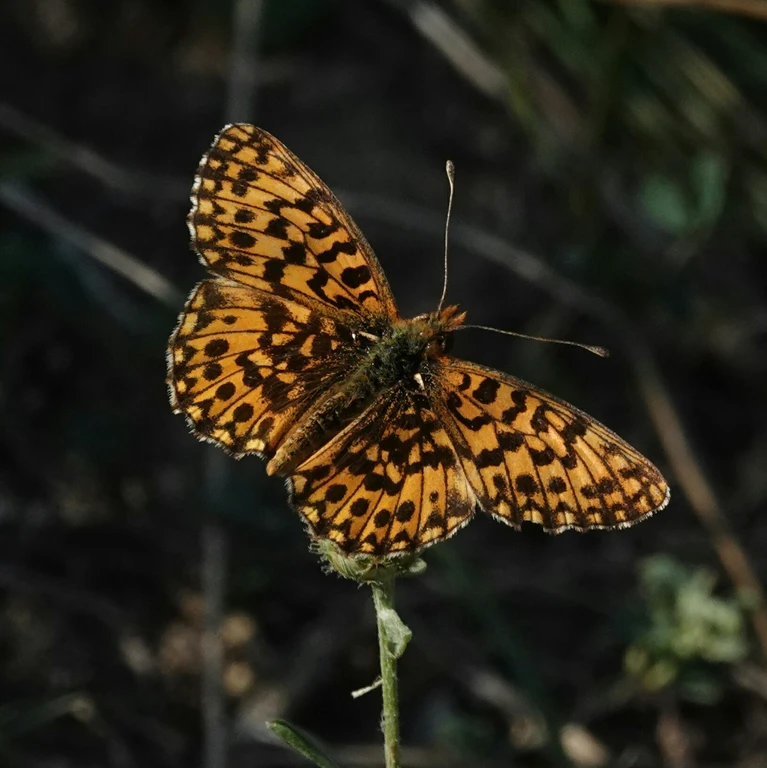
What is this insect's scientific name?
Boloria dia
